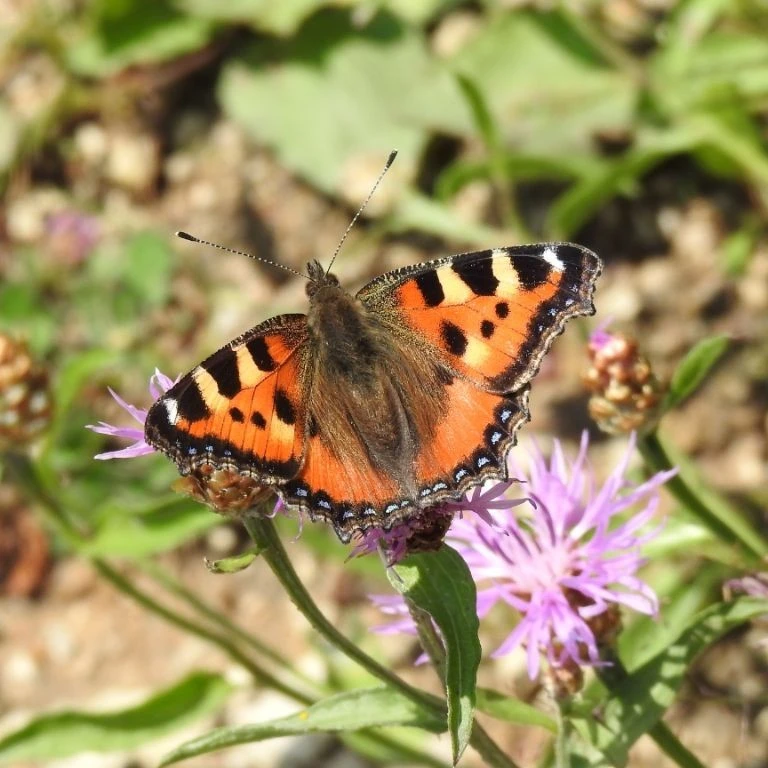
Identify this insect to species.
Aglais urticae
